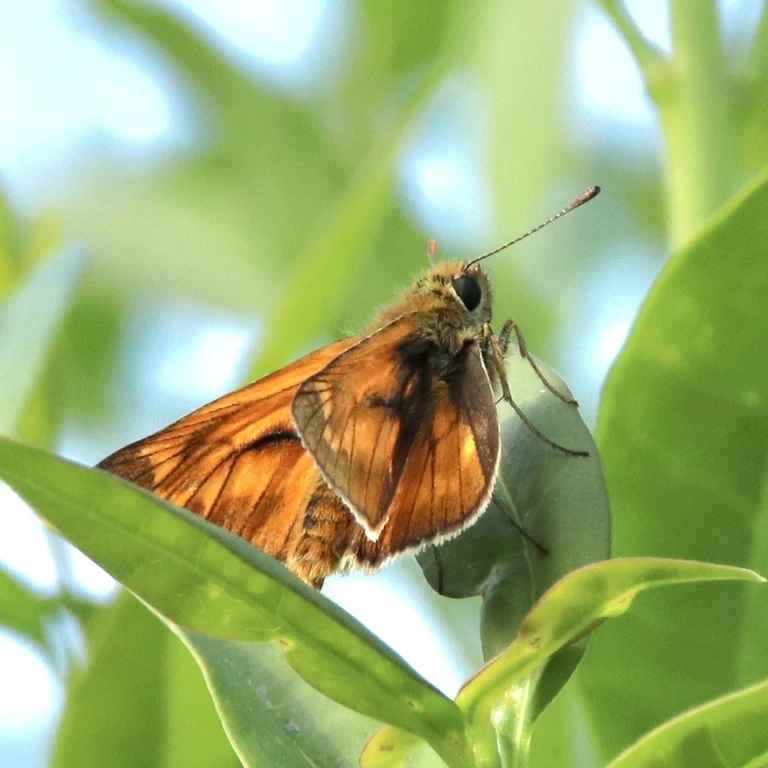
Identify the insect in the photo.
Ochlodes sylvanus (also Ochlodes venata)
